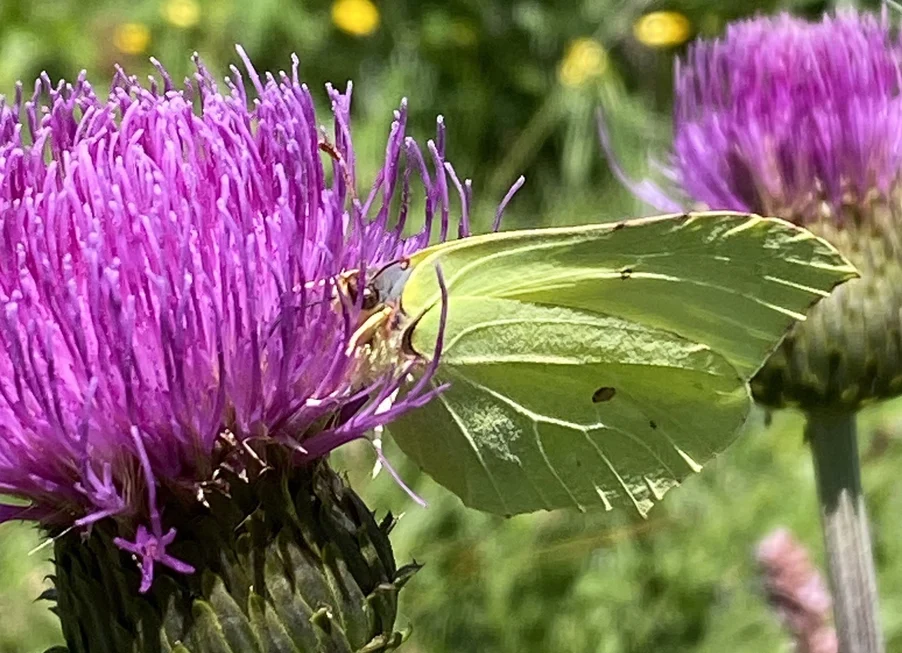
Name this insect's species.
Gonepteryx rhamni
